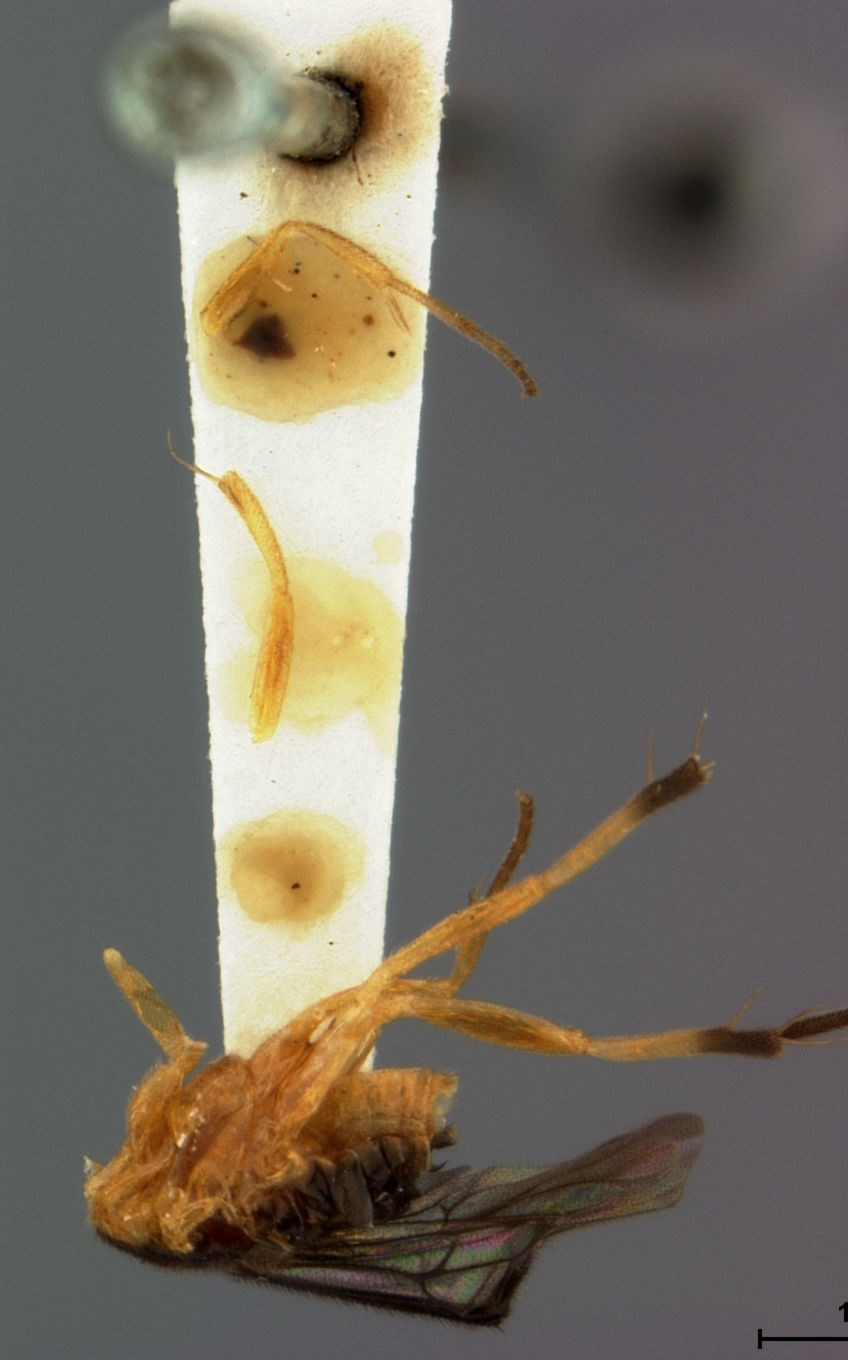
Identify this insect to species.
Sciapteryx coquilletti
